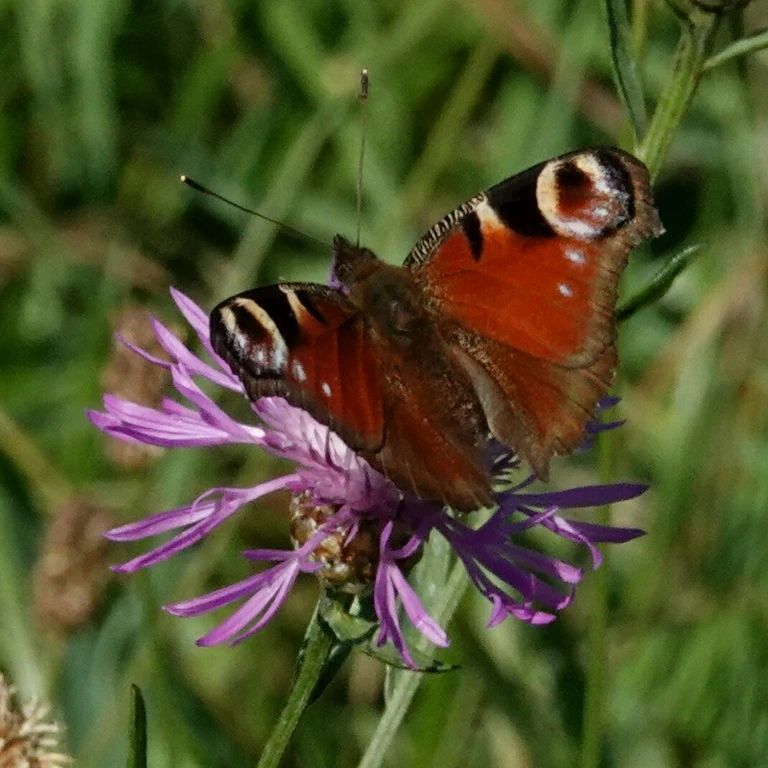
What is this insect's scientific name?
Aglais io
